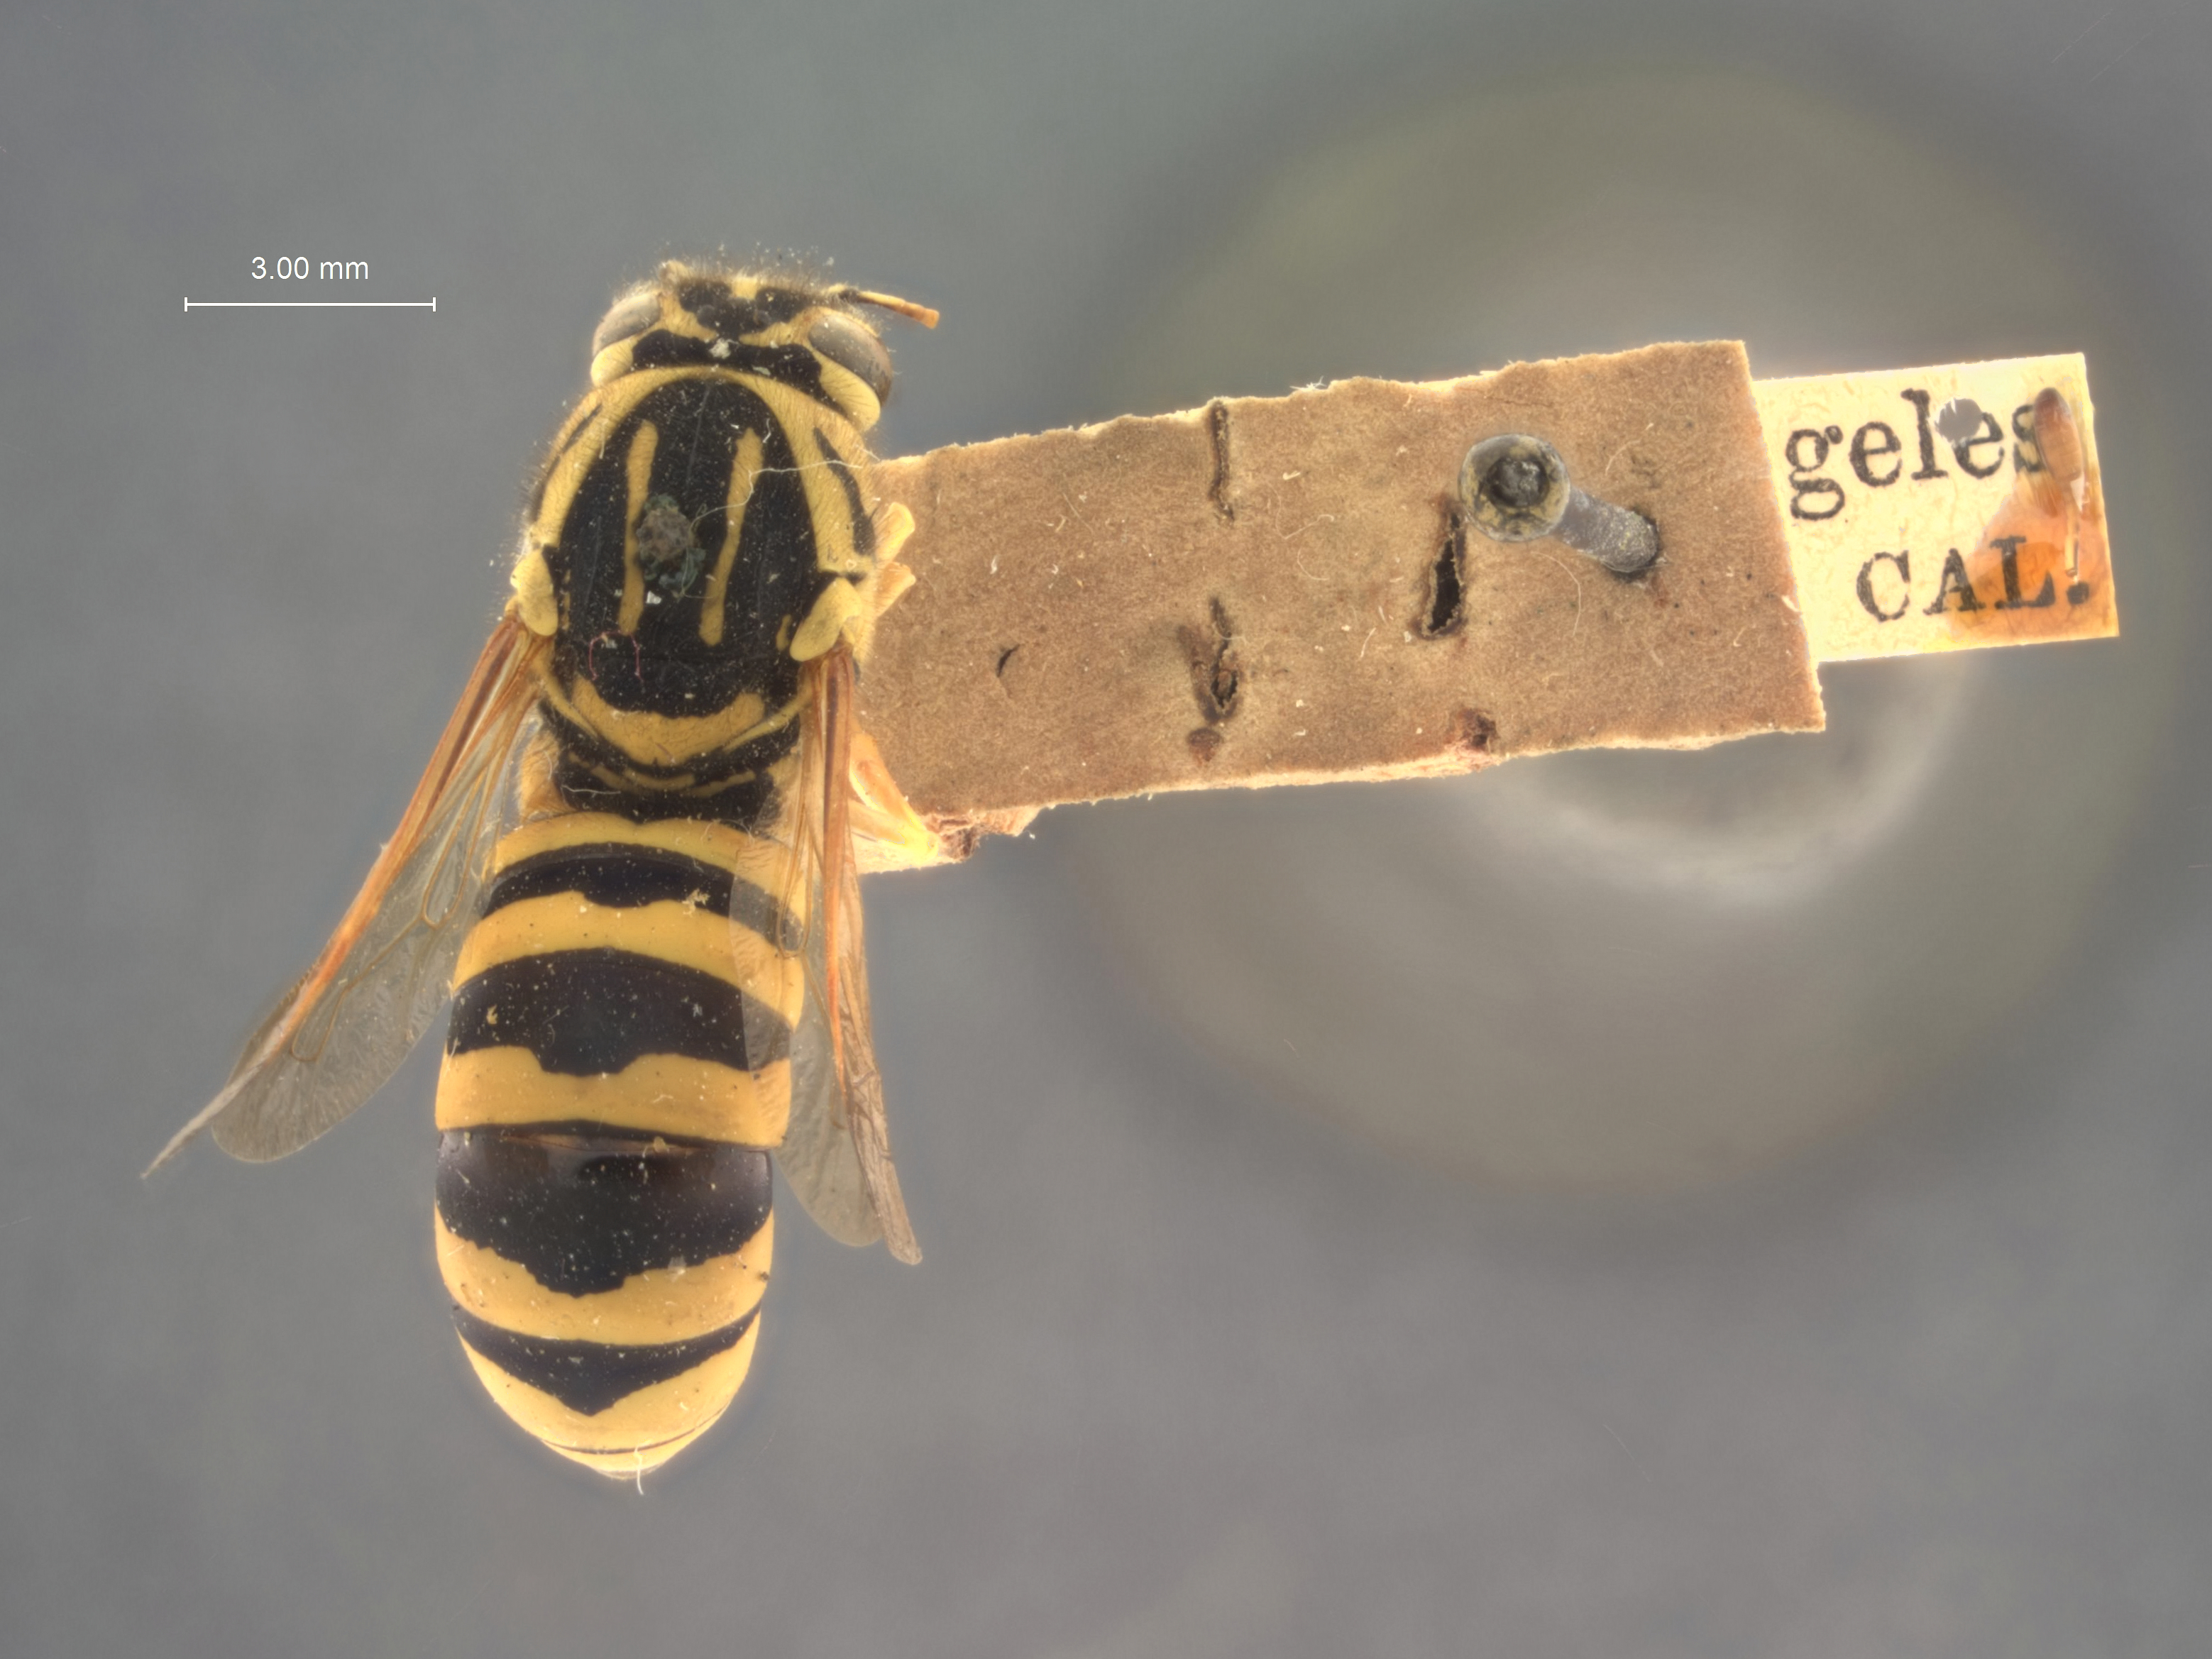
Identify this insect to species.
Pseudomasaris coquilletti
